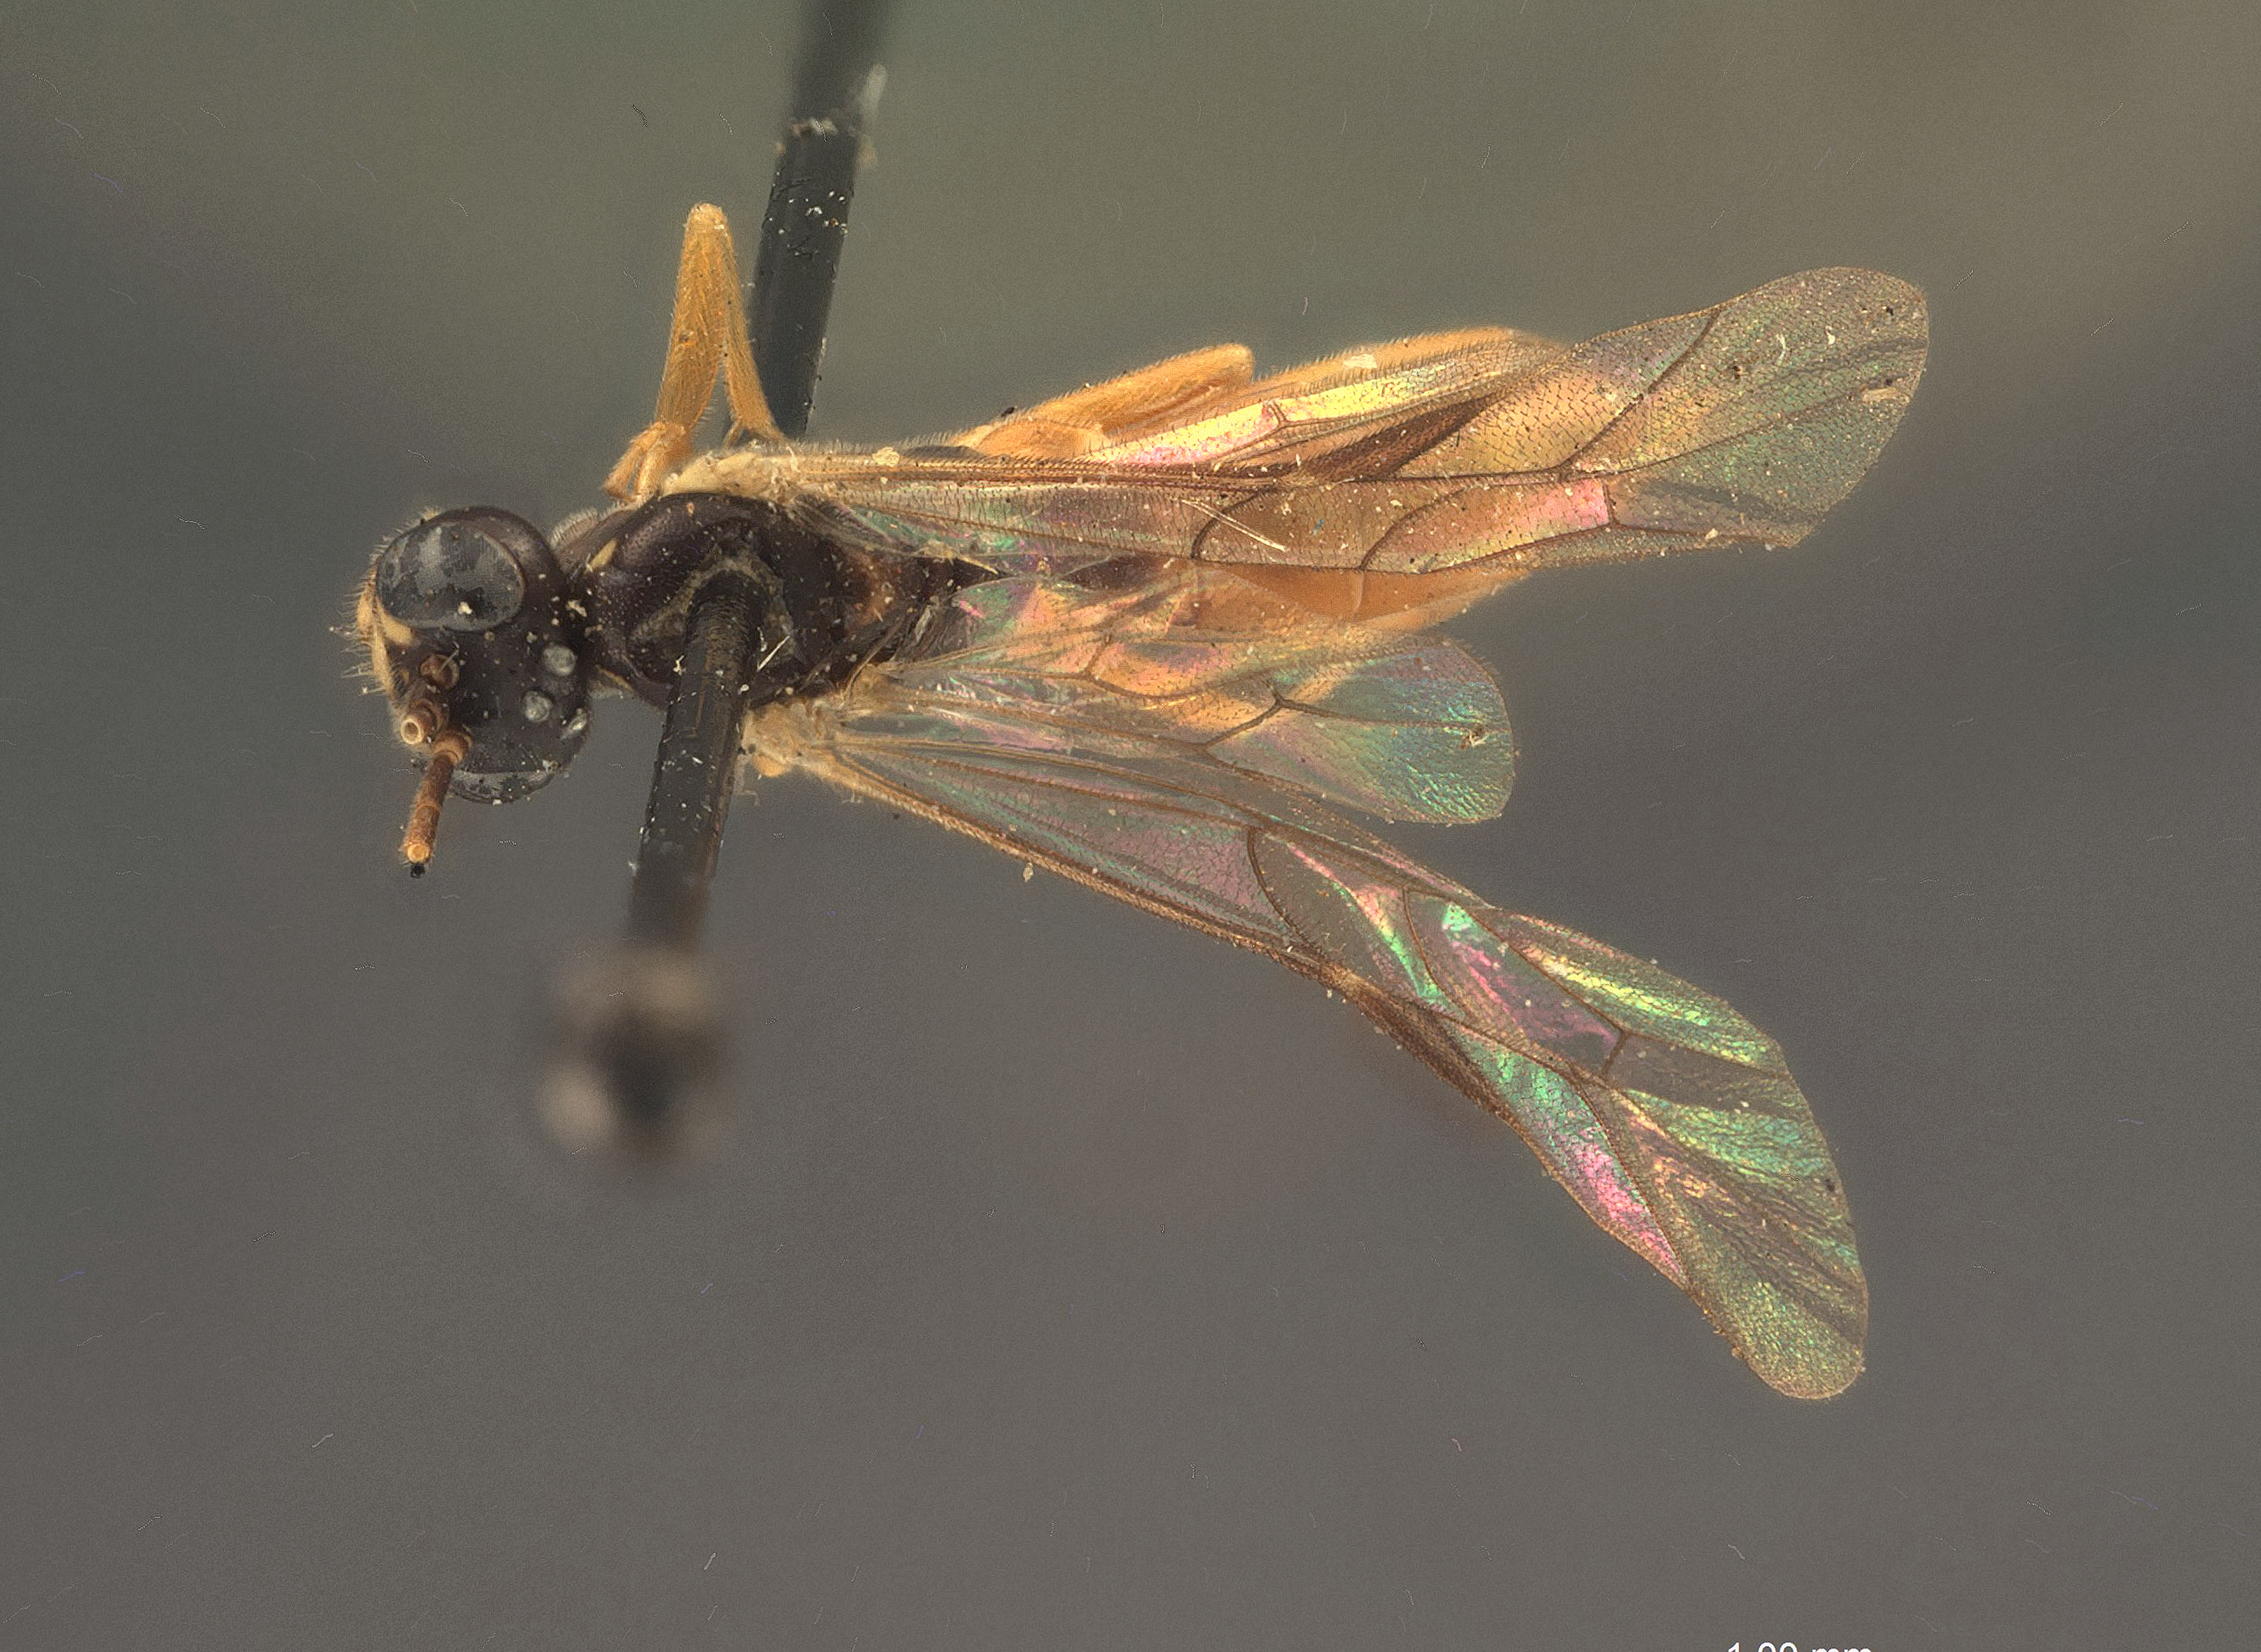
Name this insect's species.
Labrossyta ruficoxalis
